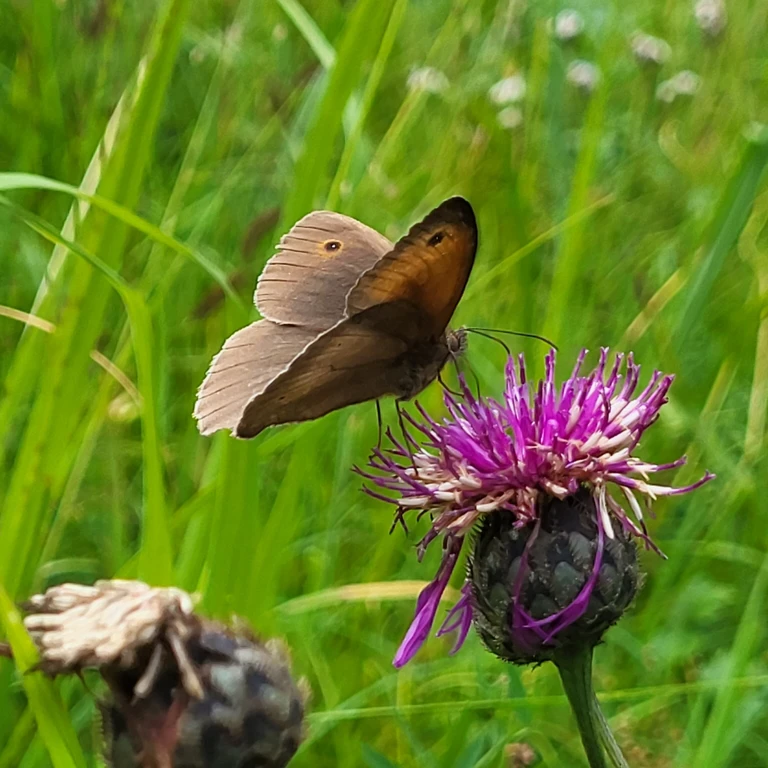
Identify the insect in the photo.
Maniola jurtina
